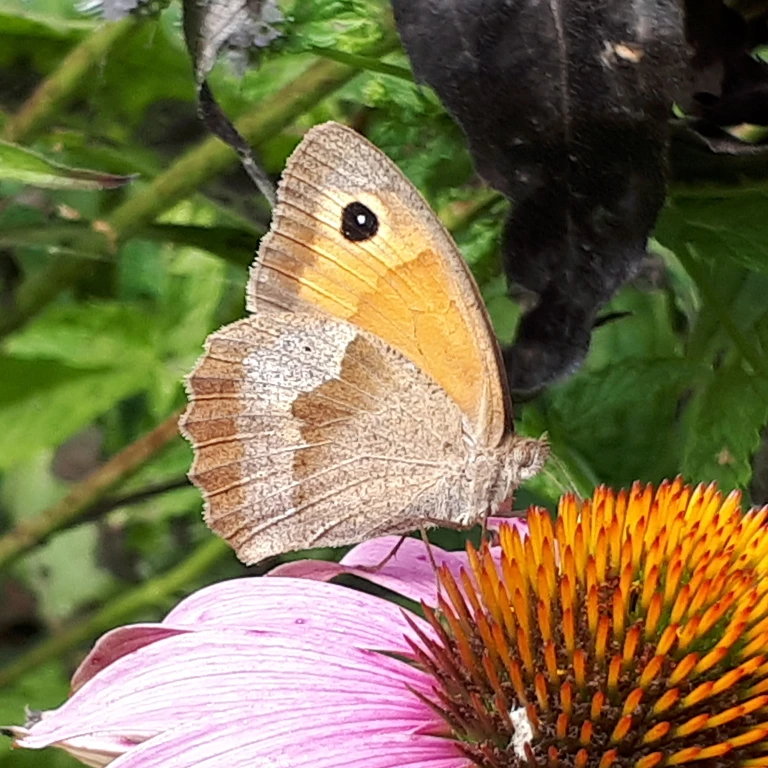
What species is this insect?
Maniola jurtina
